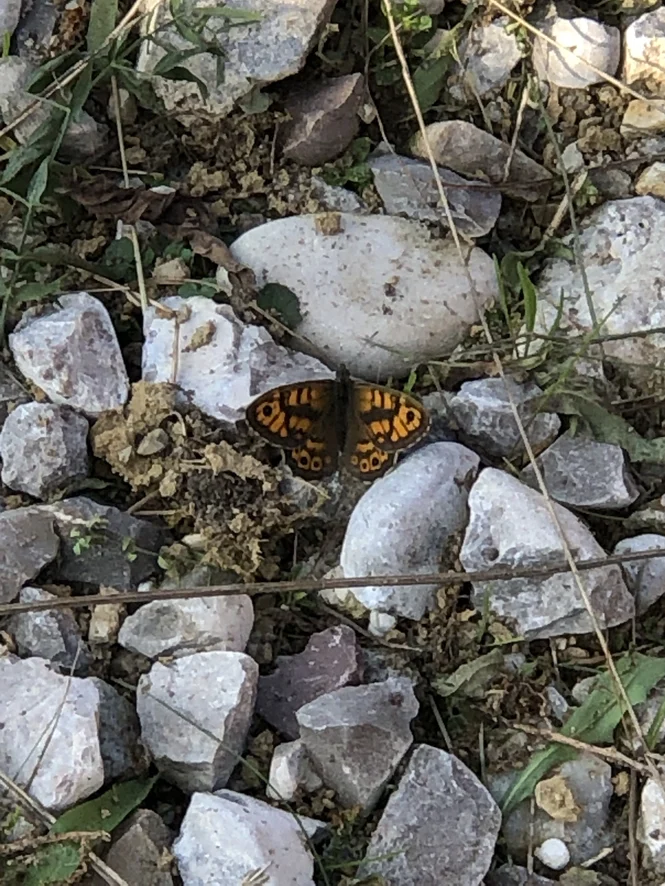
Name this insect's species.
Lasiommata megera (also Pararge megera)
